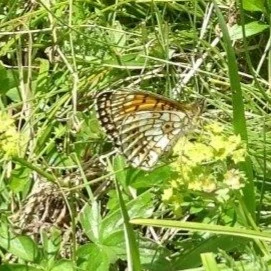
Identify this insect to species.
Boloria selene
